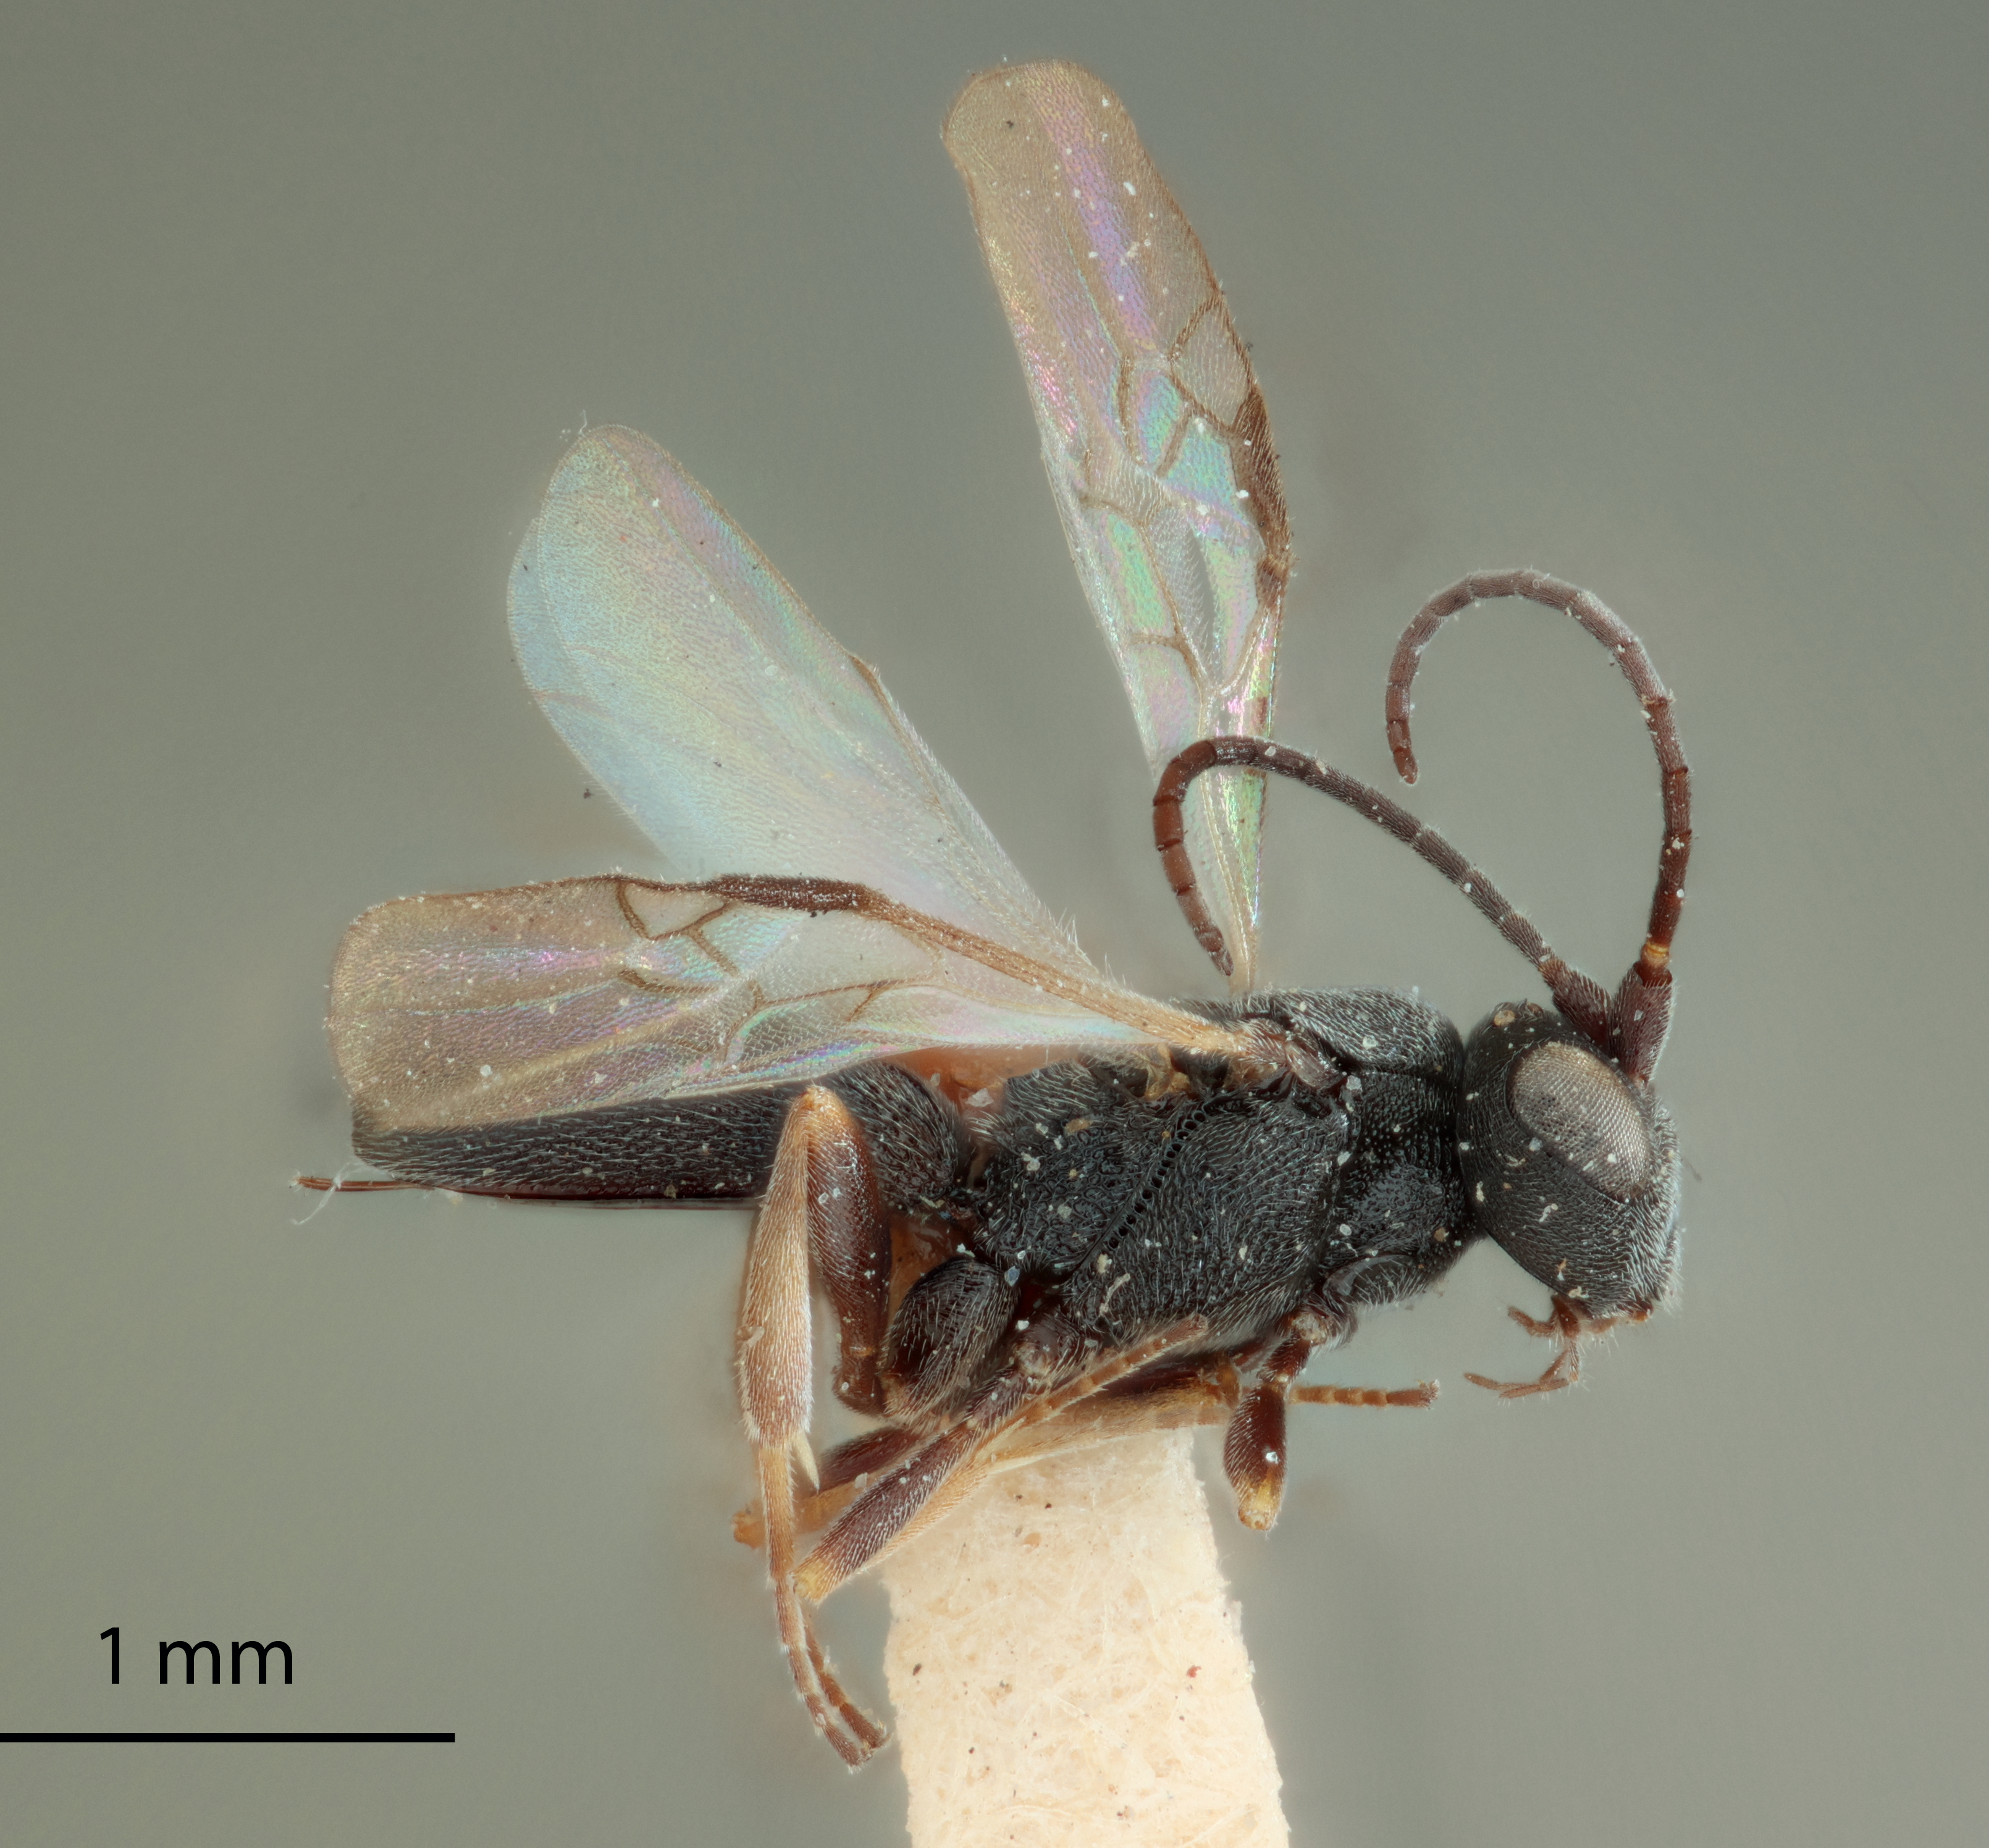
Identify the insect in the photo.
Chelonus phthorimaeae
